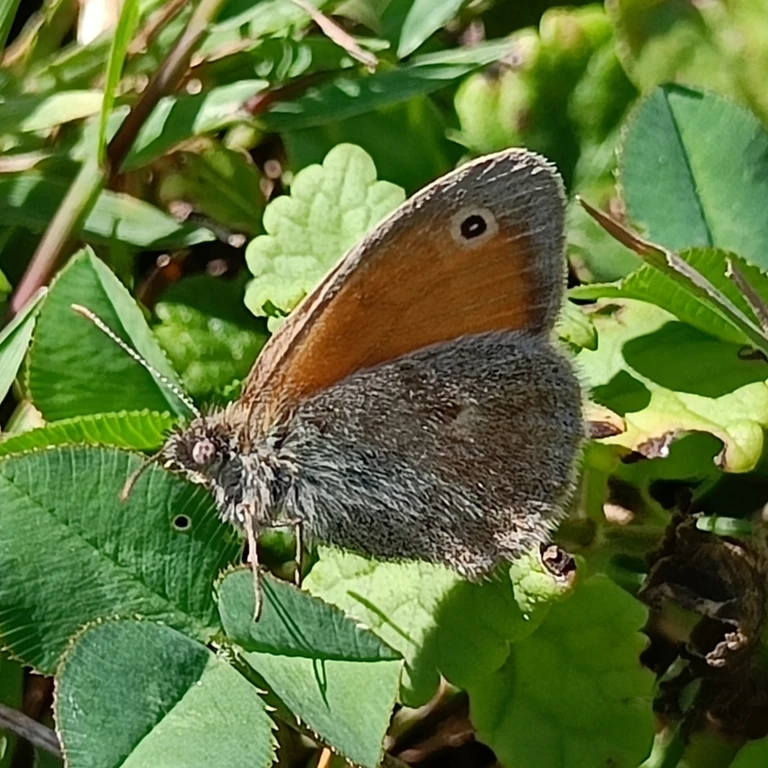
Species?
Coenonympha pamphilus
